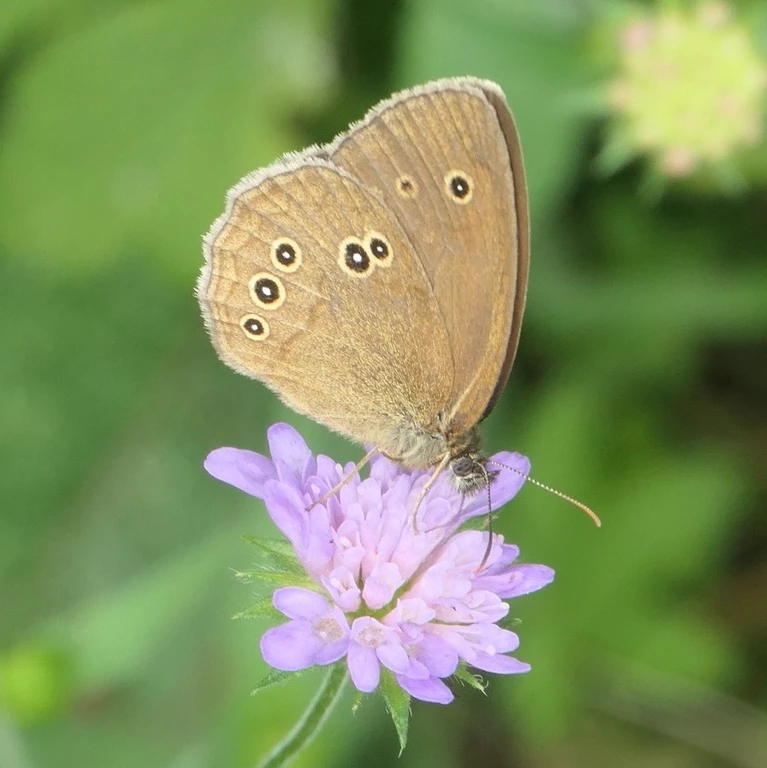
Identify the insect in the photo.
Aphantopus hyperantus
